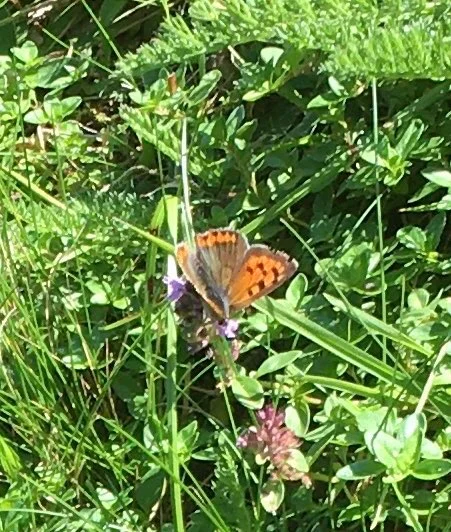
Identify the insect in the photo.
Lycaena phlaeas
